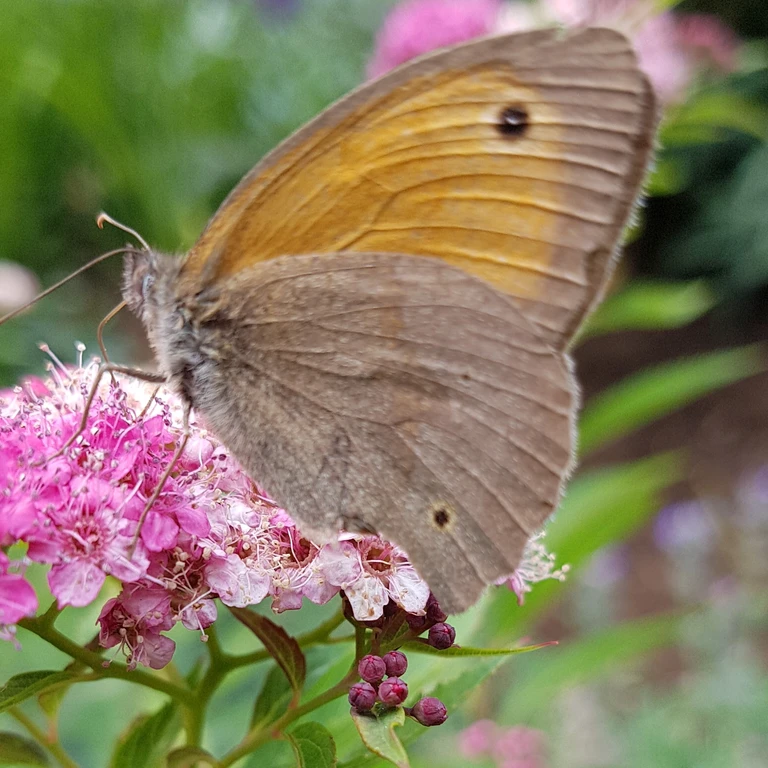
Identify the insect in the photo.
Maniola jurtina
